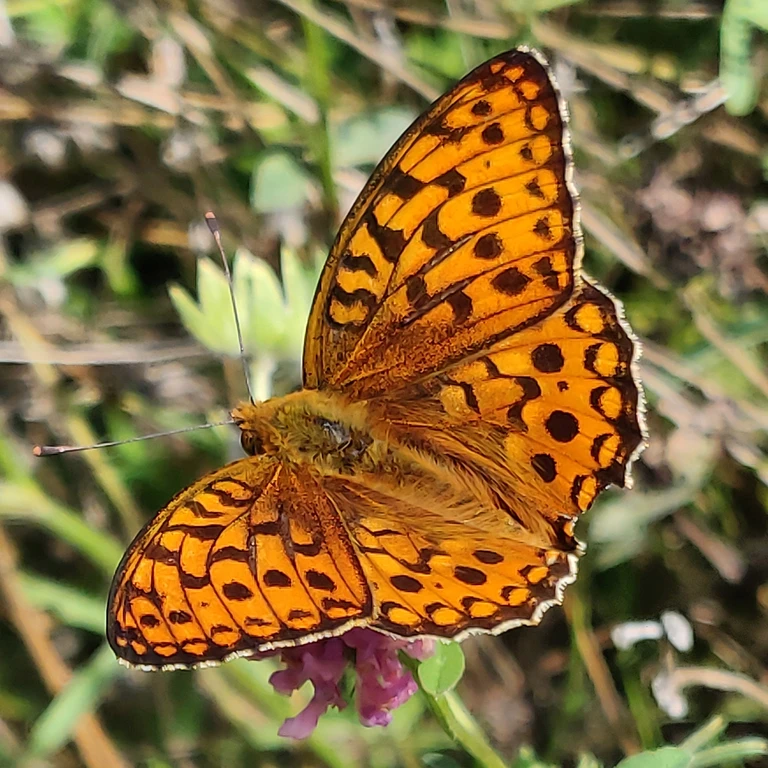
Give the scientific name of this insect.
Fabriciana adippe
